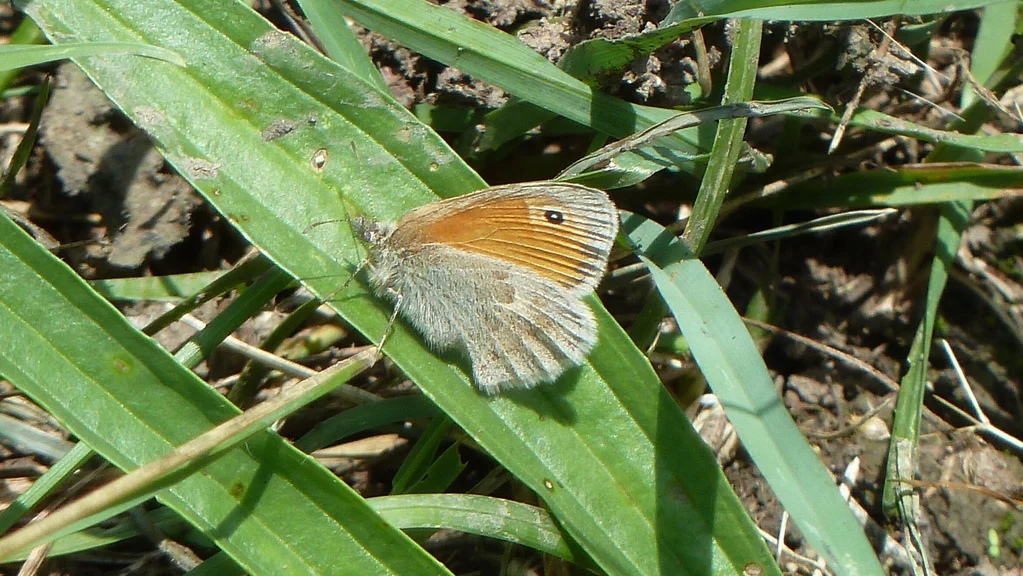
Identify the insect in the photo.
Coenonympha pamphilus
